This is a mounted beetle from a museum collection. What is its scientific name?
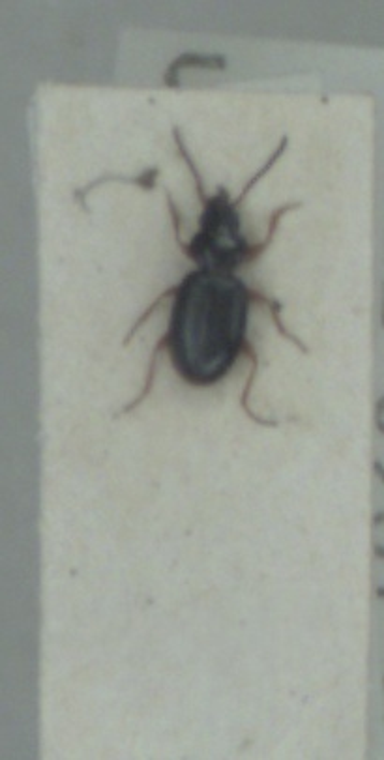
Bembidion gilvipes
